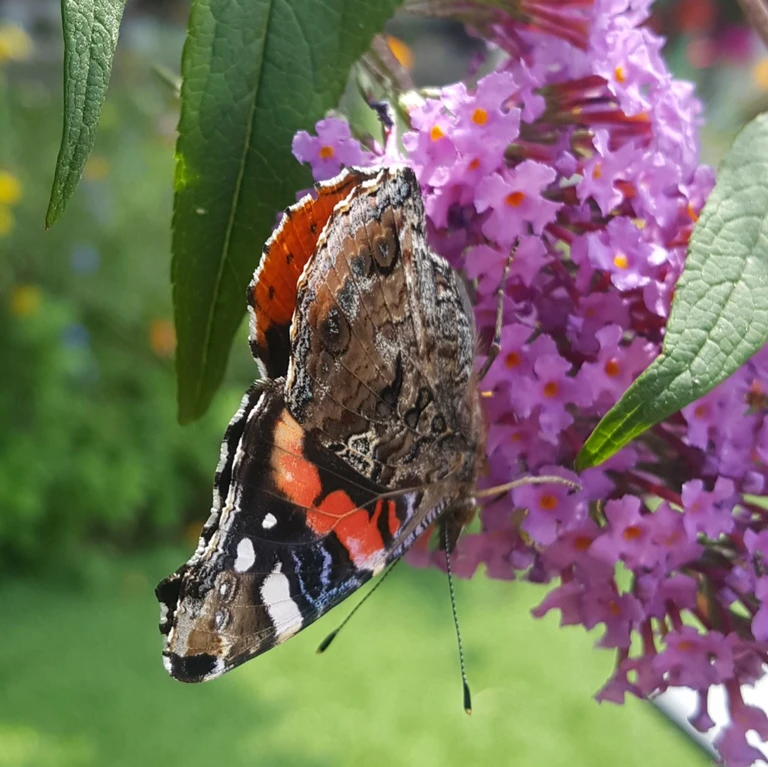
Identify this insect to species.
Vanessa atalanta
